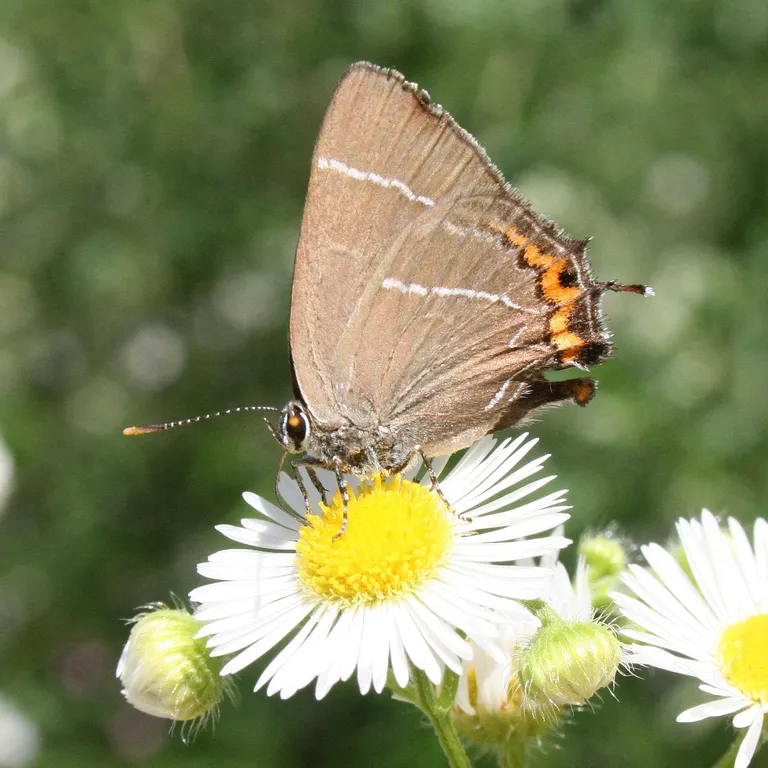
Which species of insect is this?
Satyrium w-album
